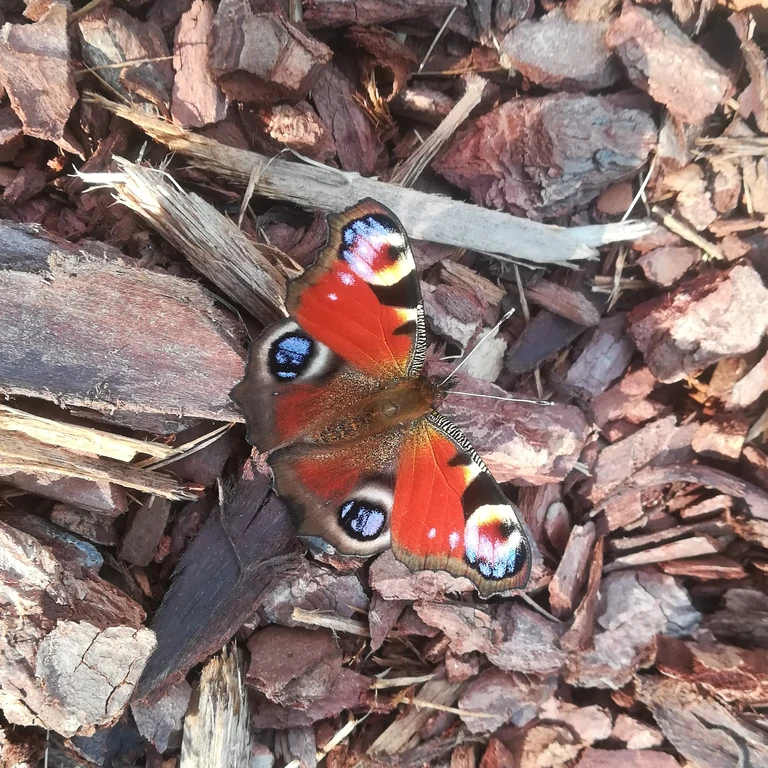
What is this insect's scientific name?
Aglais io
